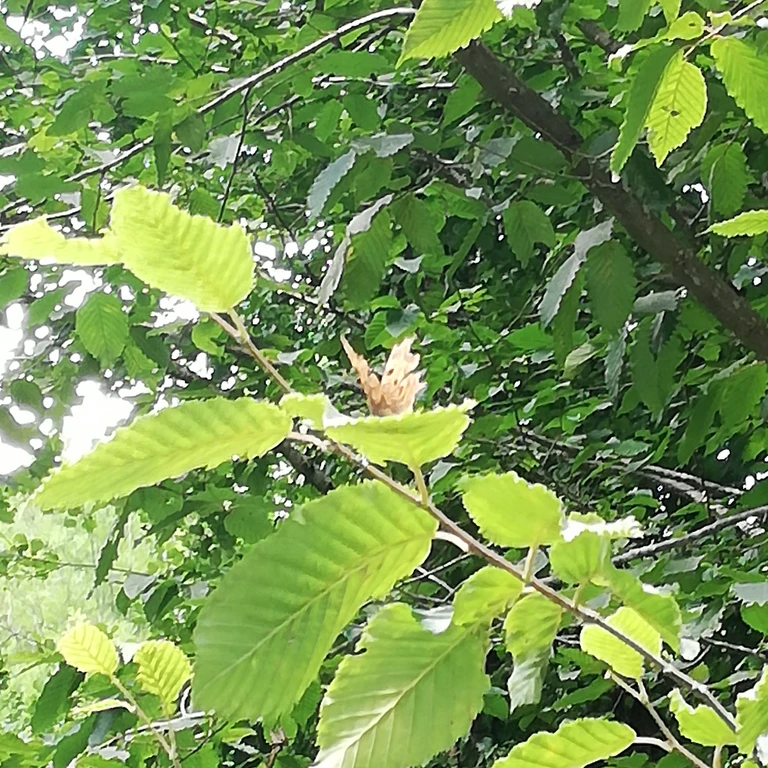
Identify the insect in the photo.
Polygonia c-album
